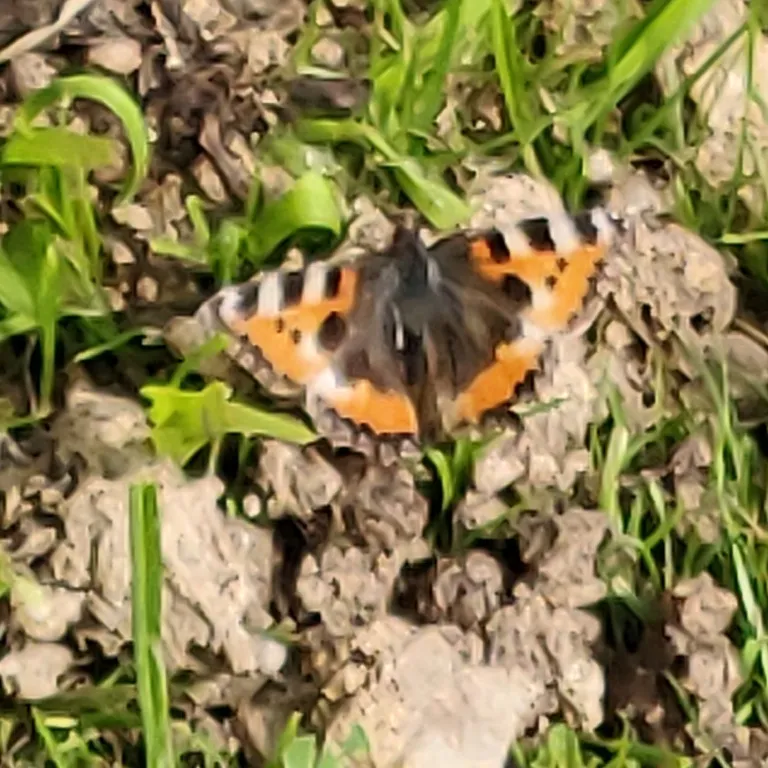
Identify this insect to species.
Aglais urticae
